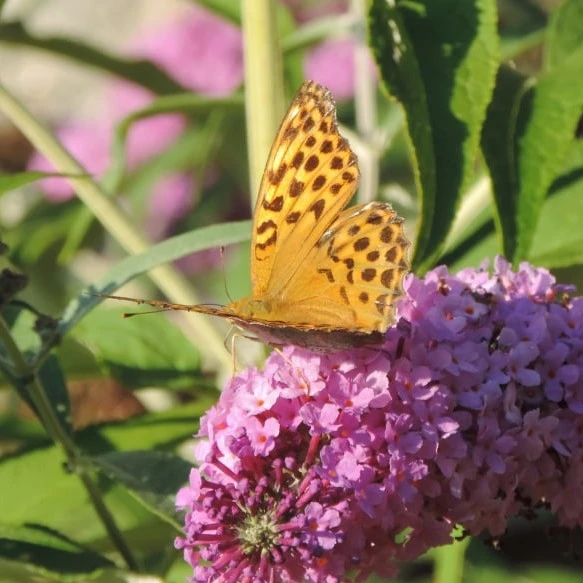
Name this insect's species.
Argynnis paphia
